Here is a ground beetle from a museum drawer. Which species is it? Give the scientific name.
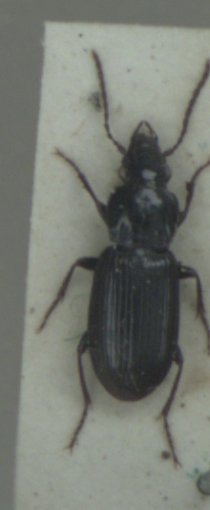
Pterostichus minor
